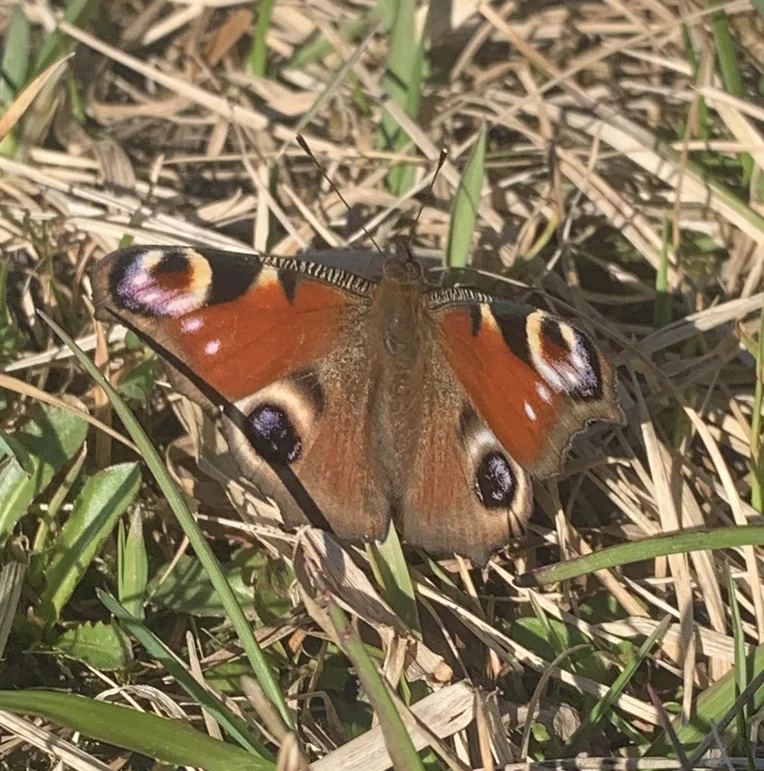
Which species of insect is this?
Aglais io
